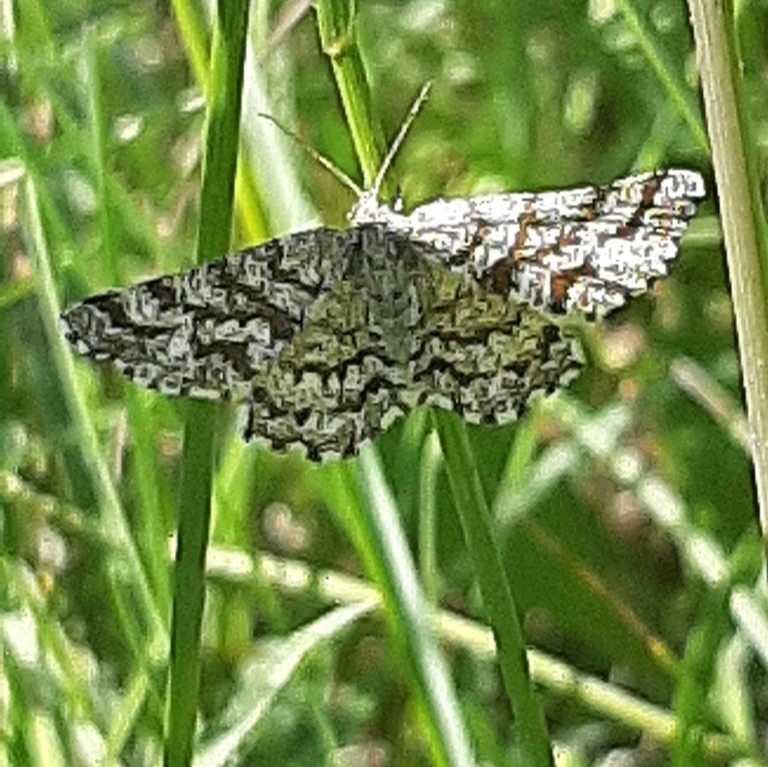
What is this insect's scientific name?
Ematurga atomaria
